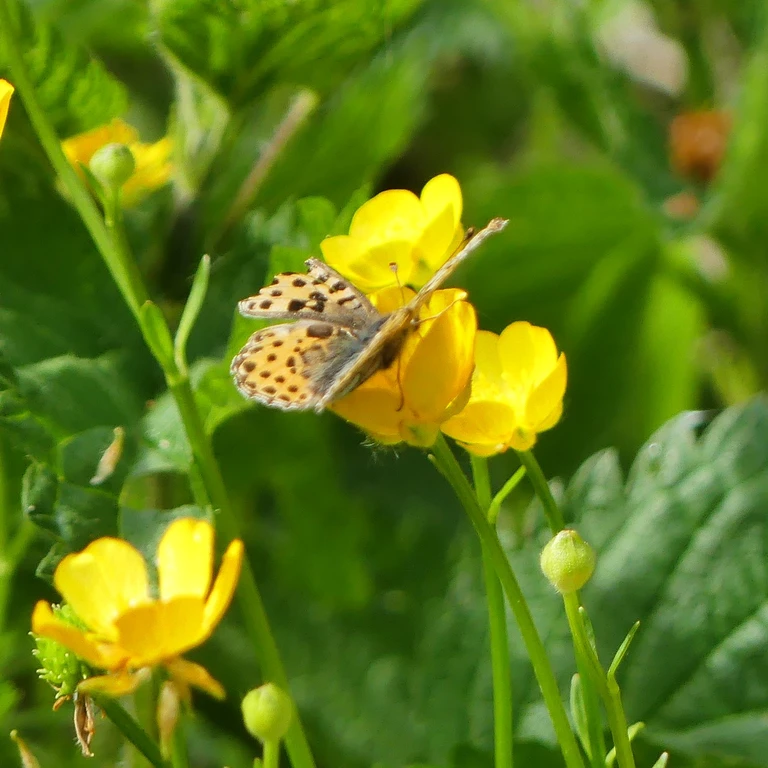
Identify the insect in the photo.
Issoria lathonia
